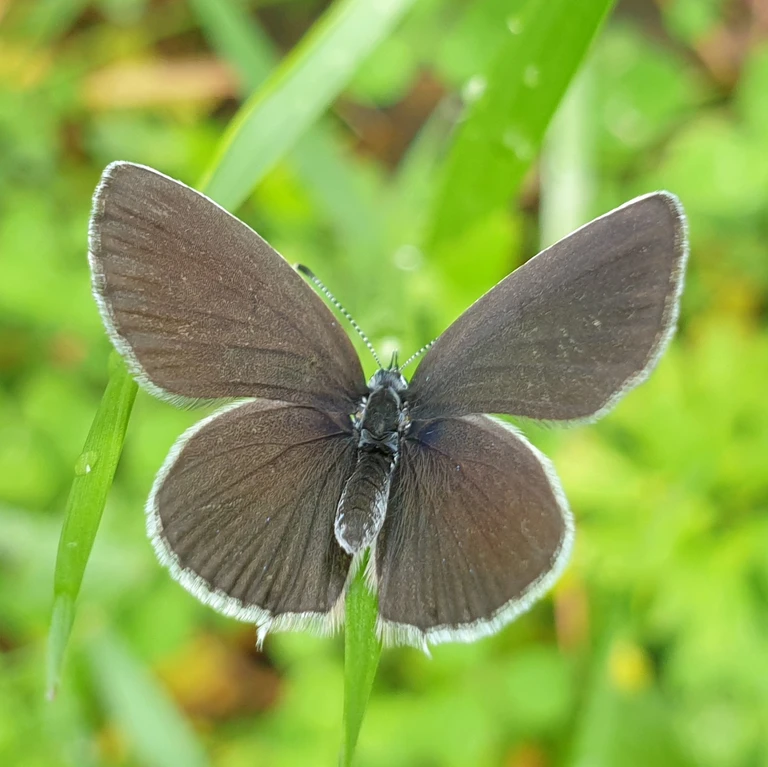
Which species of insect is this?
Cupido decolorata (also Elkalyce decolorata)
